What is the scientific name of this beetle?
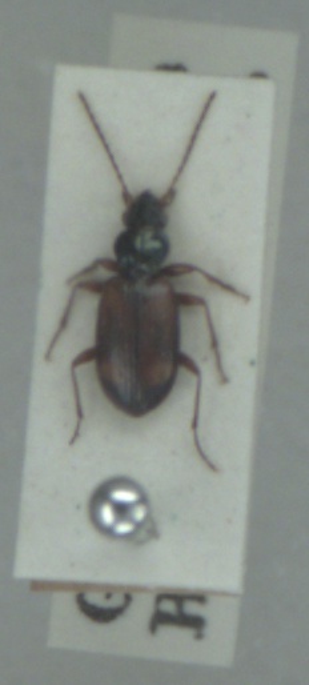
Bembidion saxatile
